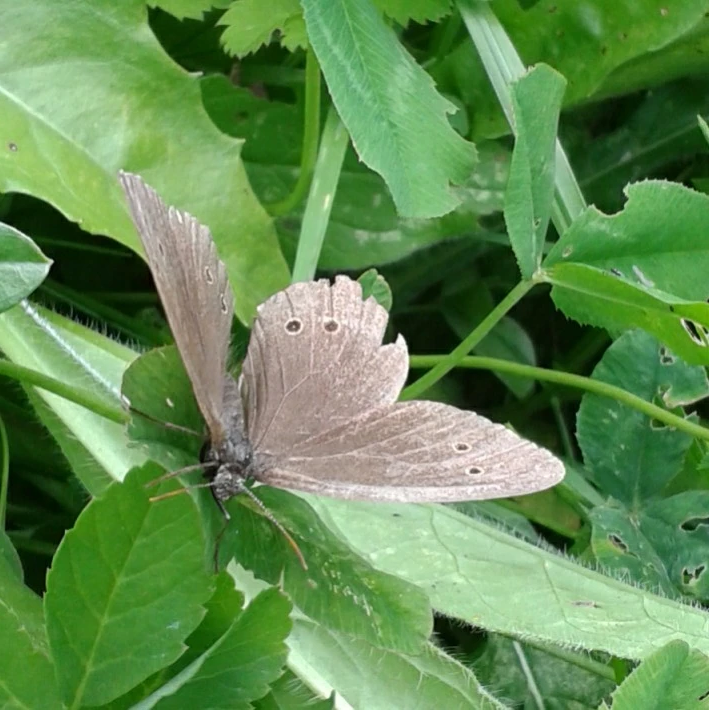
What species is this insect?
Aphantopus hyperantus
